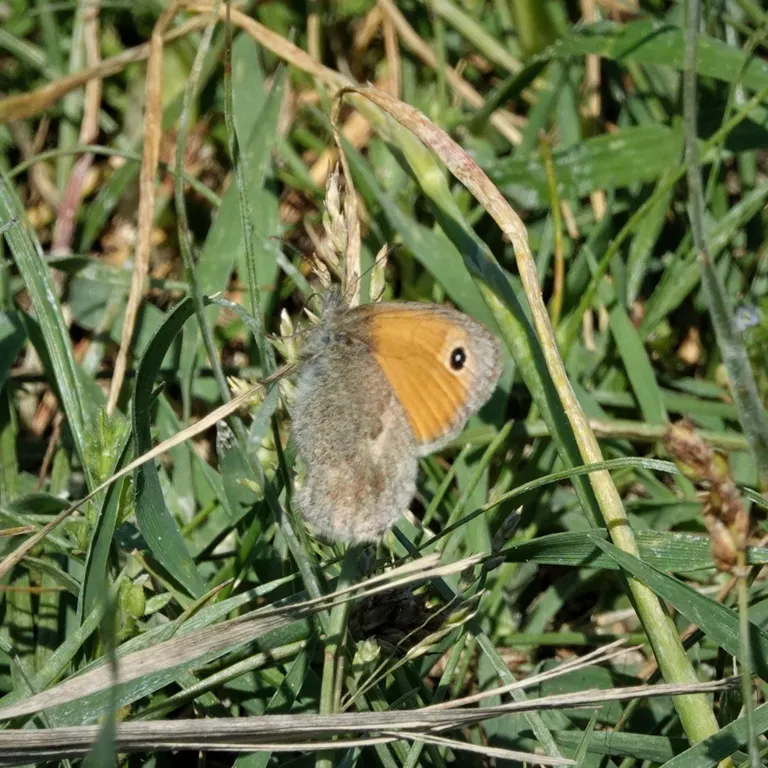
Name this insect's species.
Coenonympha pamphilus
